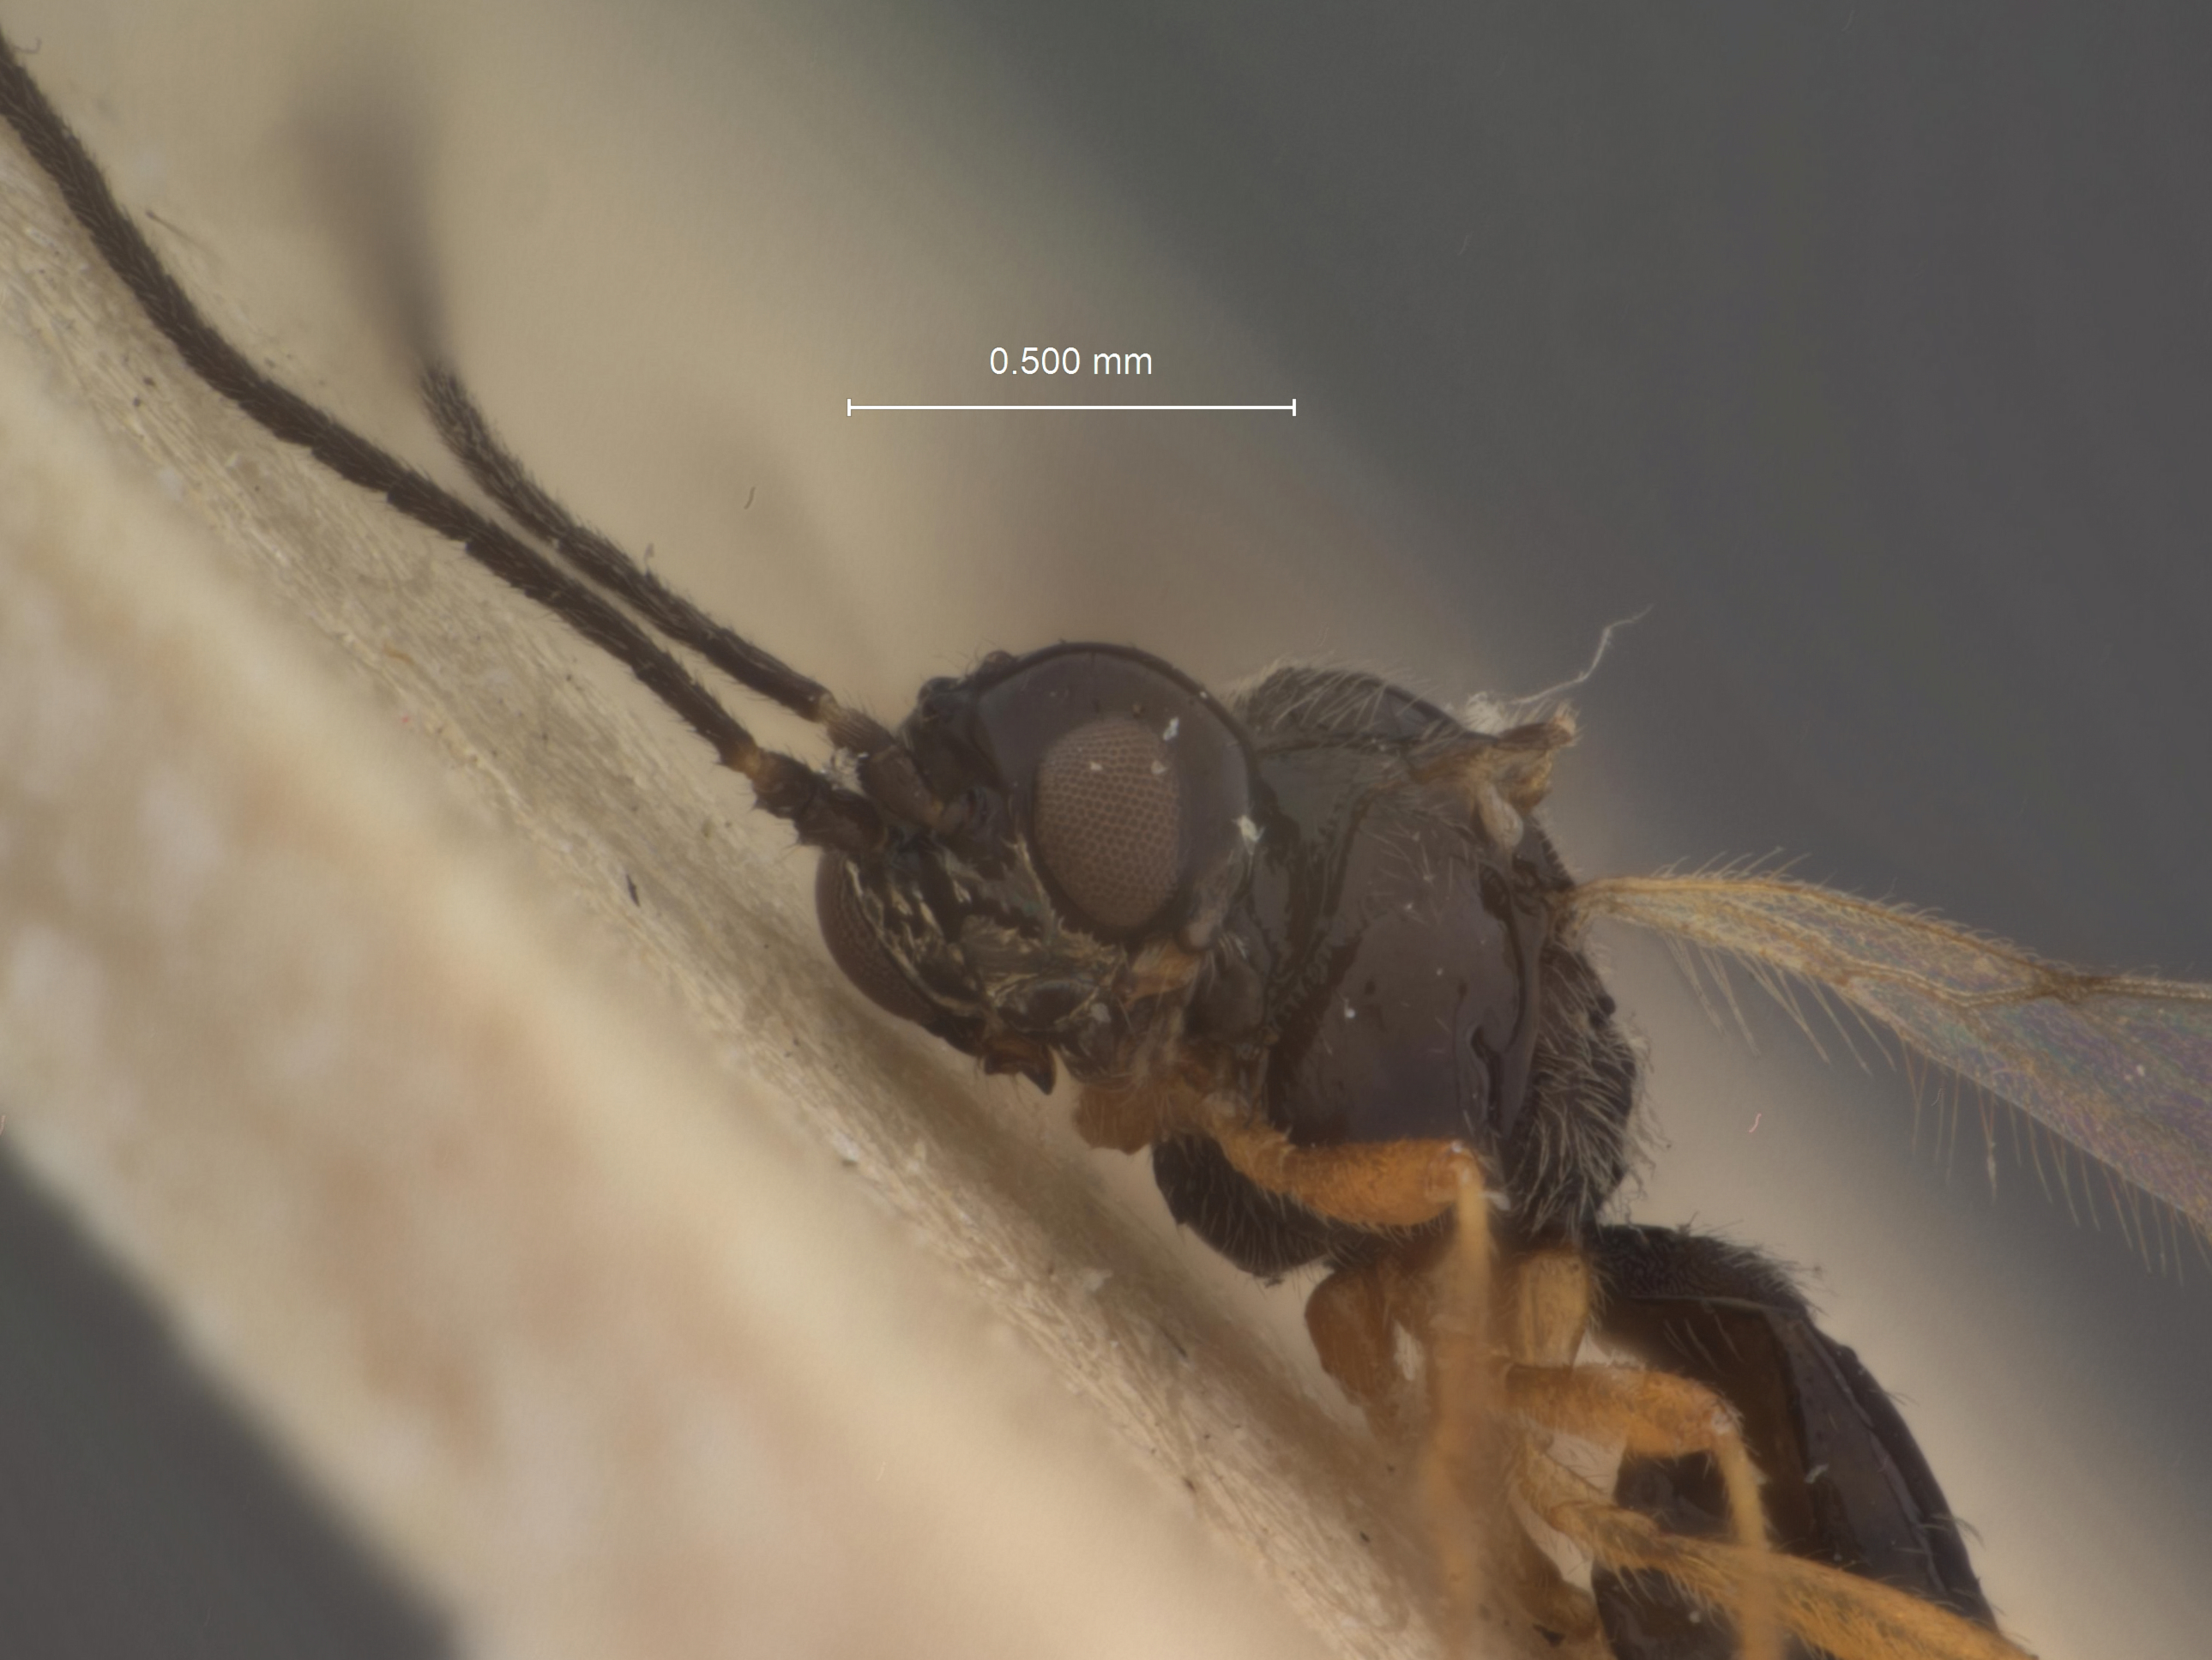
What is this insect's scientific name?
Dacnusa obesa
